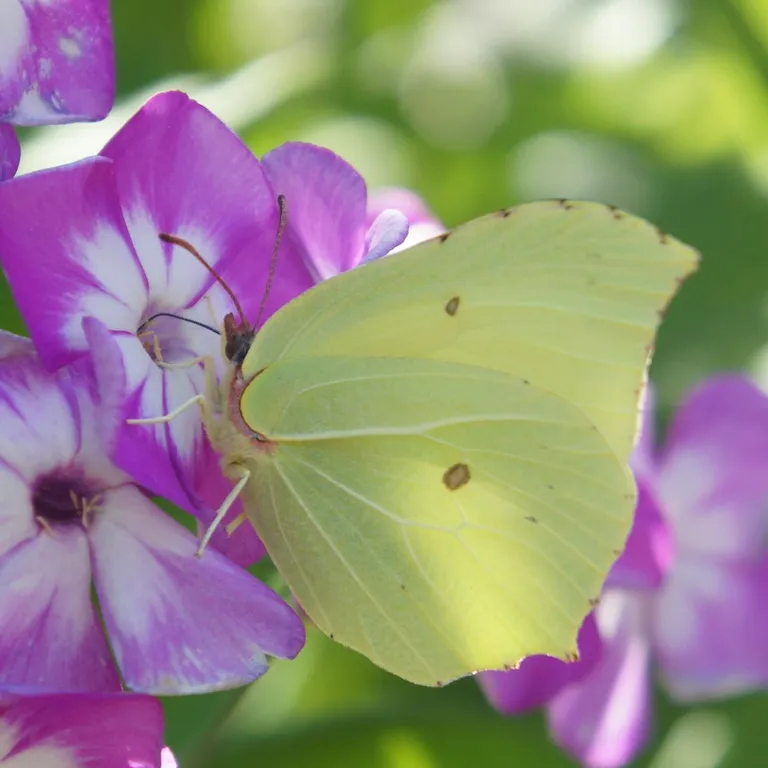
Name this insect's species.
Gonepteryx rhamni
